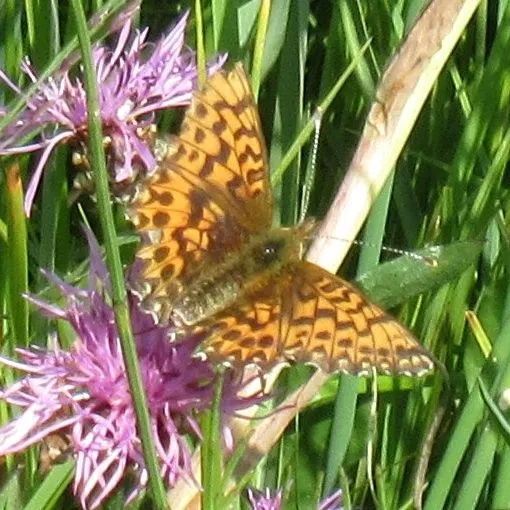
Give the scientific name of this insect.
Boloria titania
